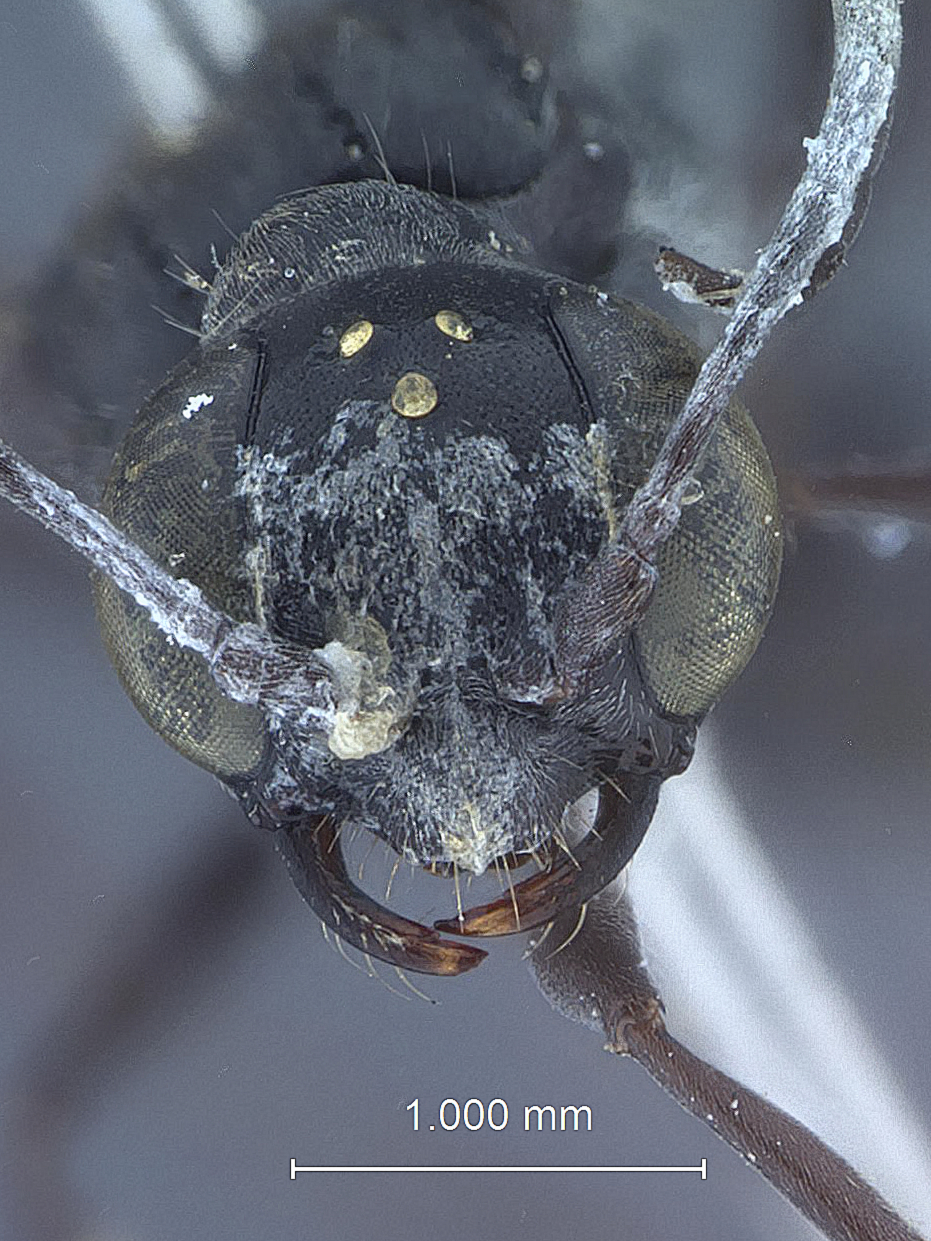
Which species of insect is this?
Ampulex murotai
